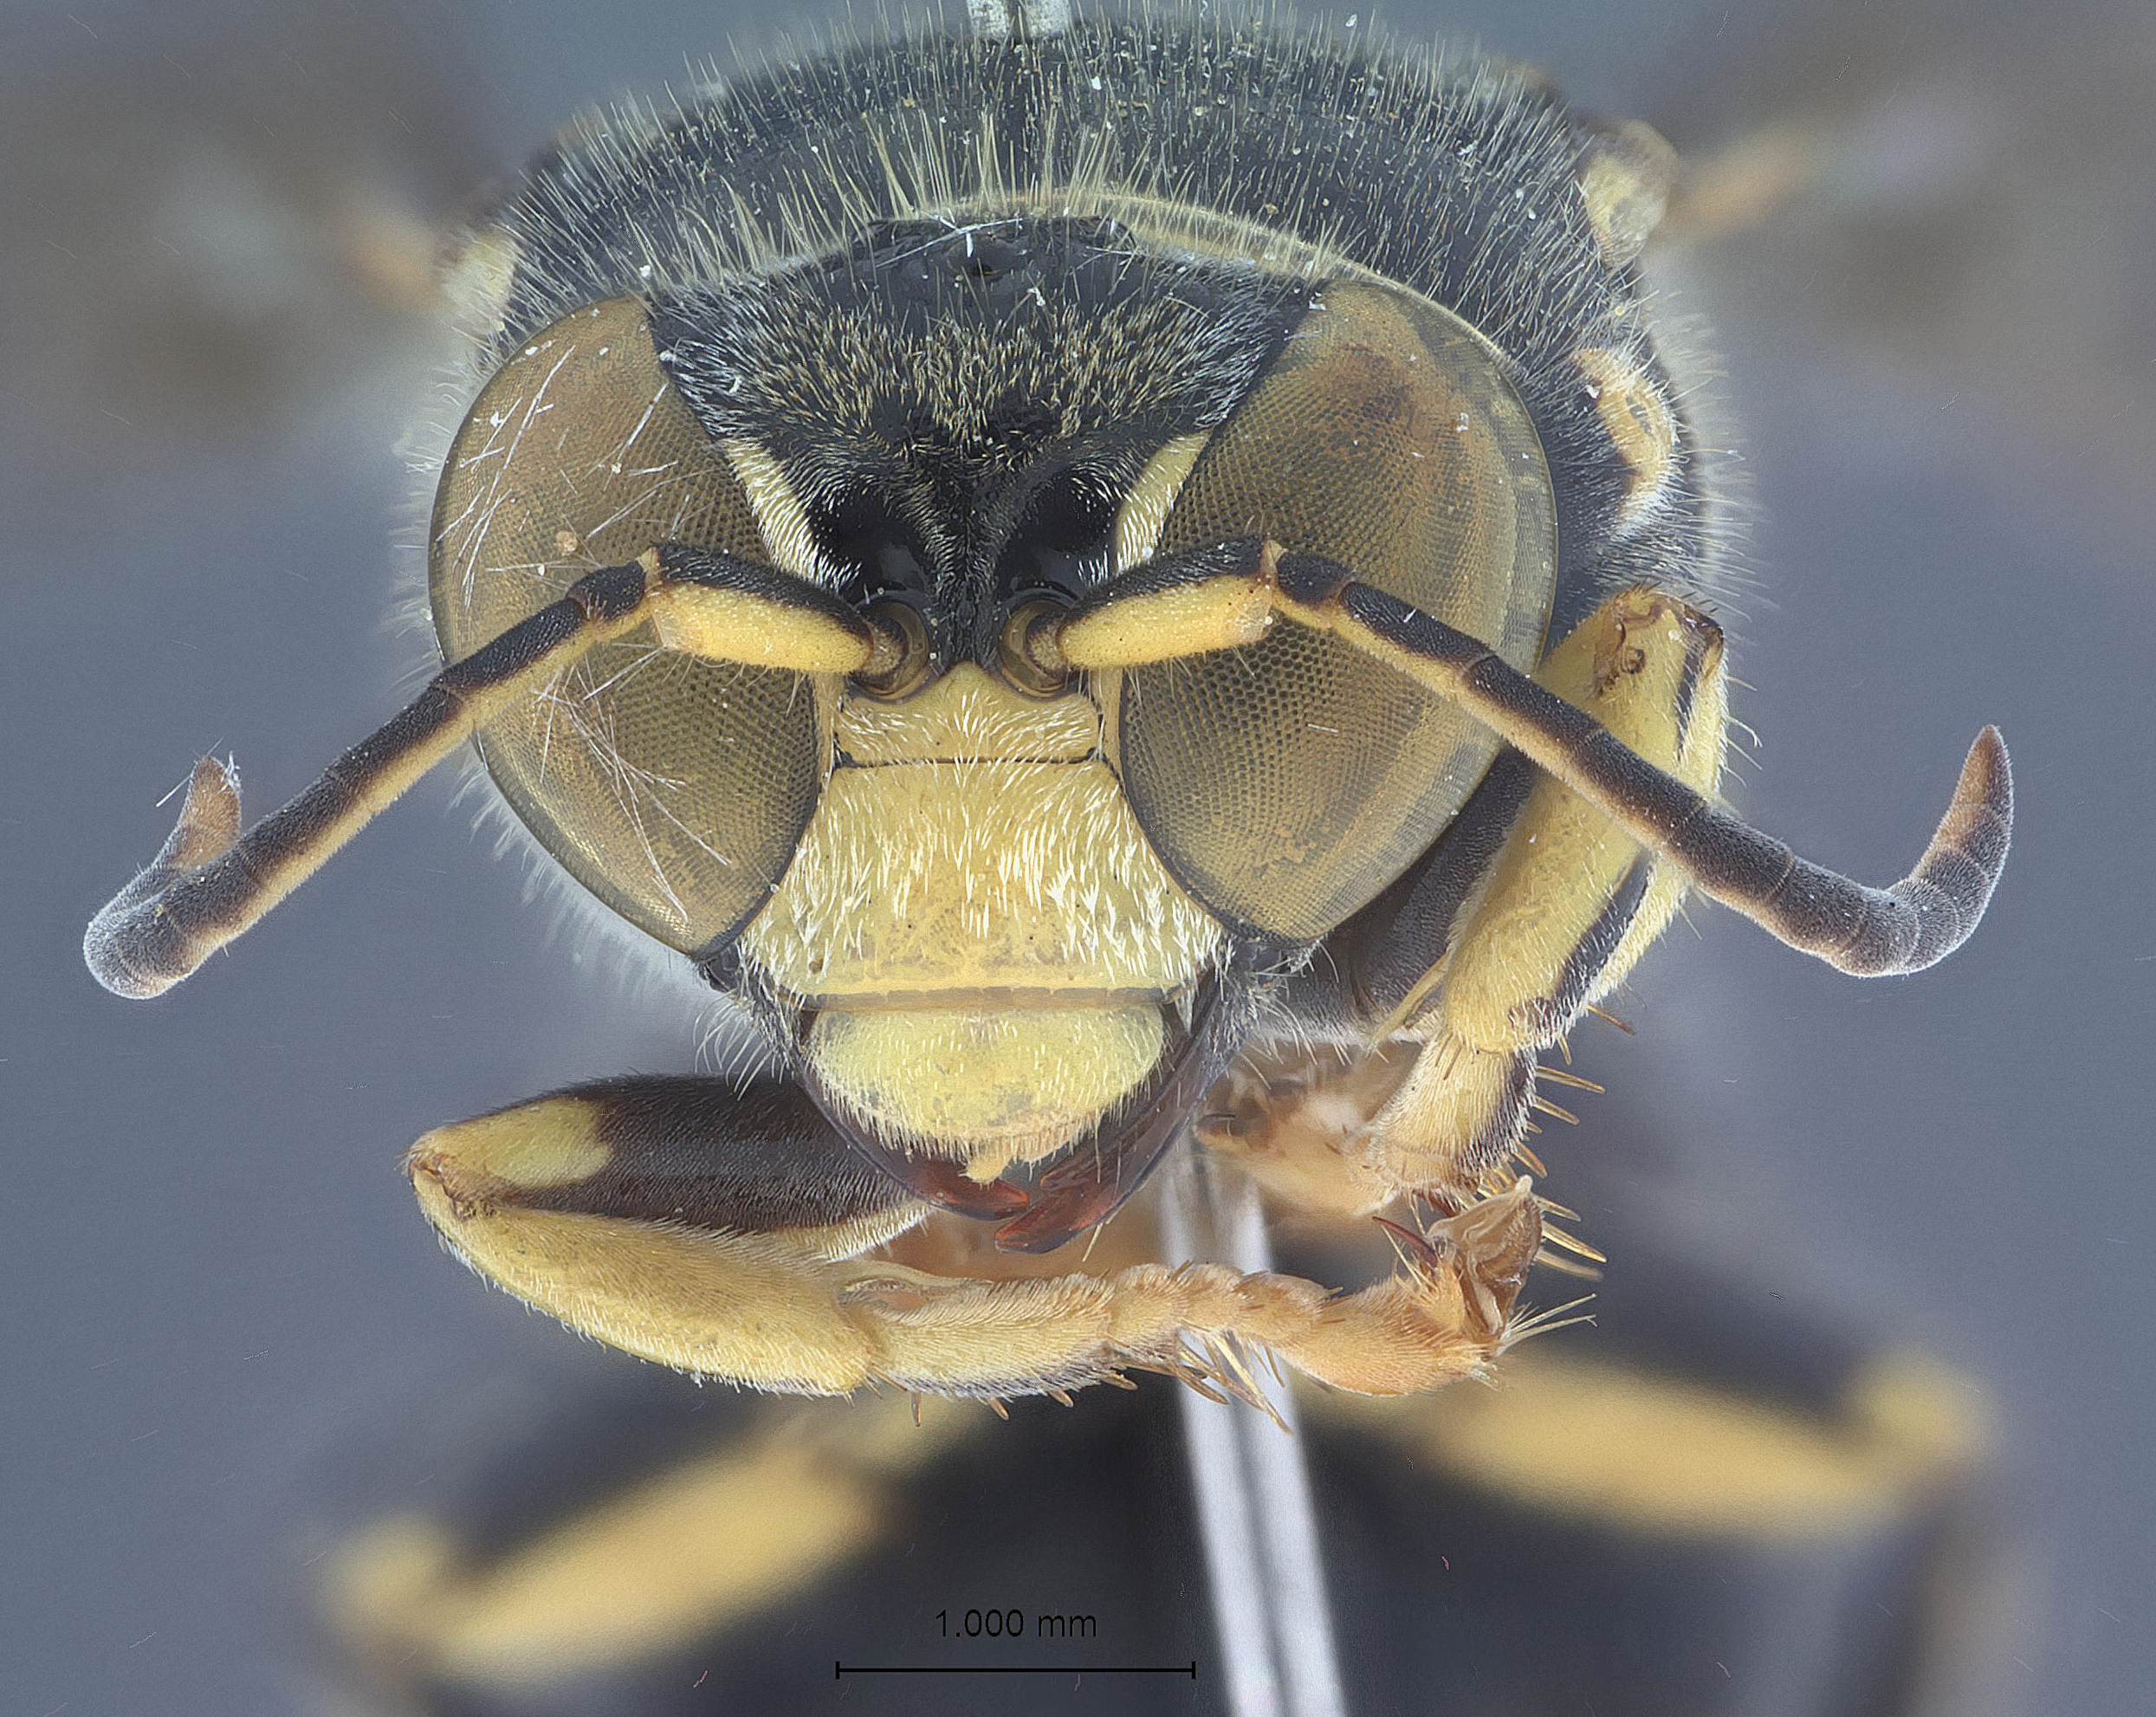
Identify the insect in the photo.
Bembecinus pacificus
